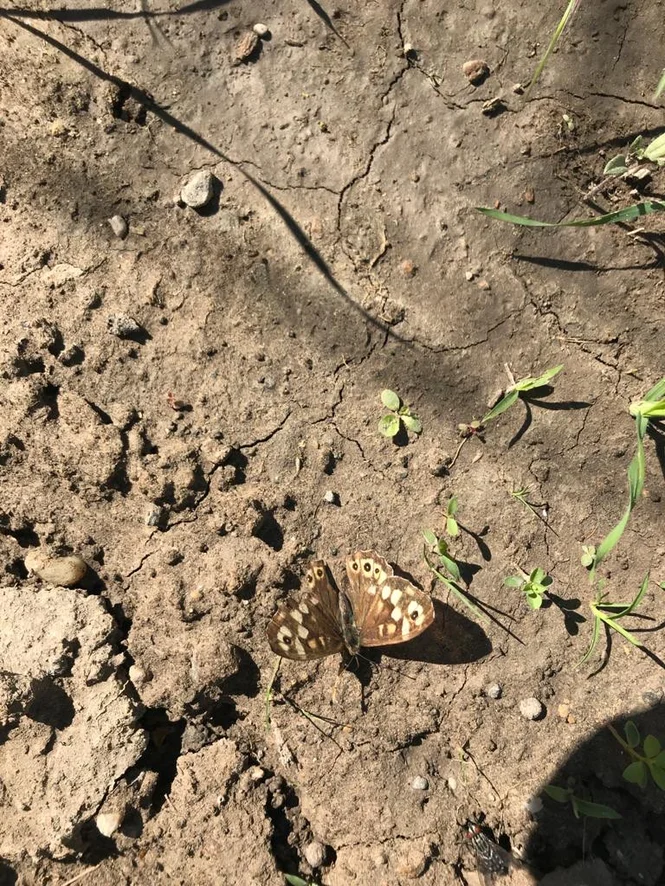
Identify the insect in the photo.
Pararge aegeria
